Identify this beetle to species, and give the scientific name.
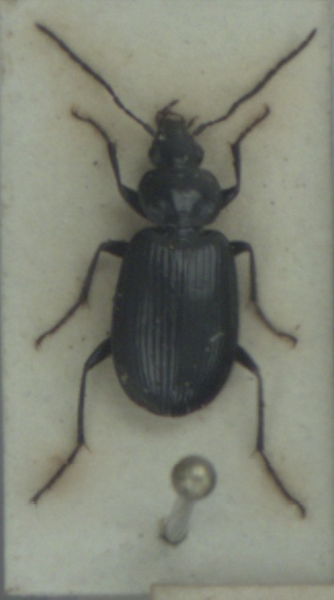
Agonum emarginatum
